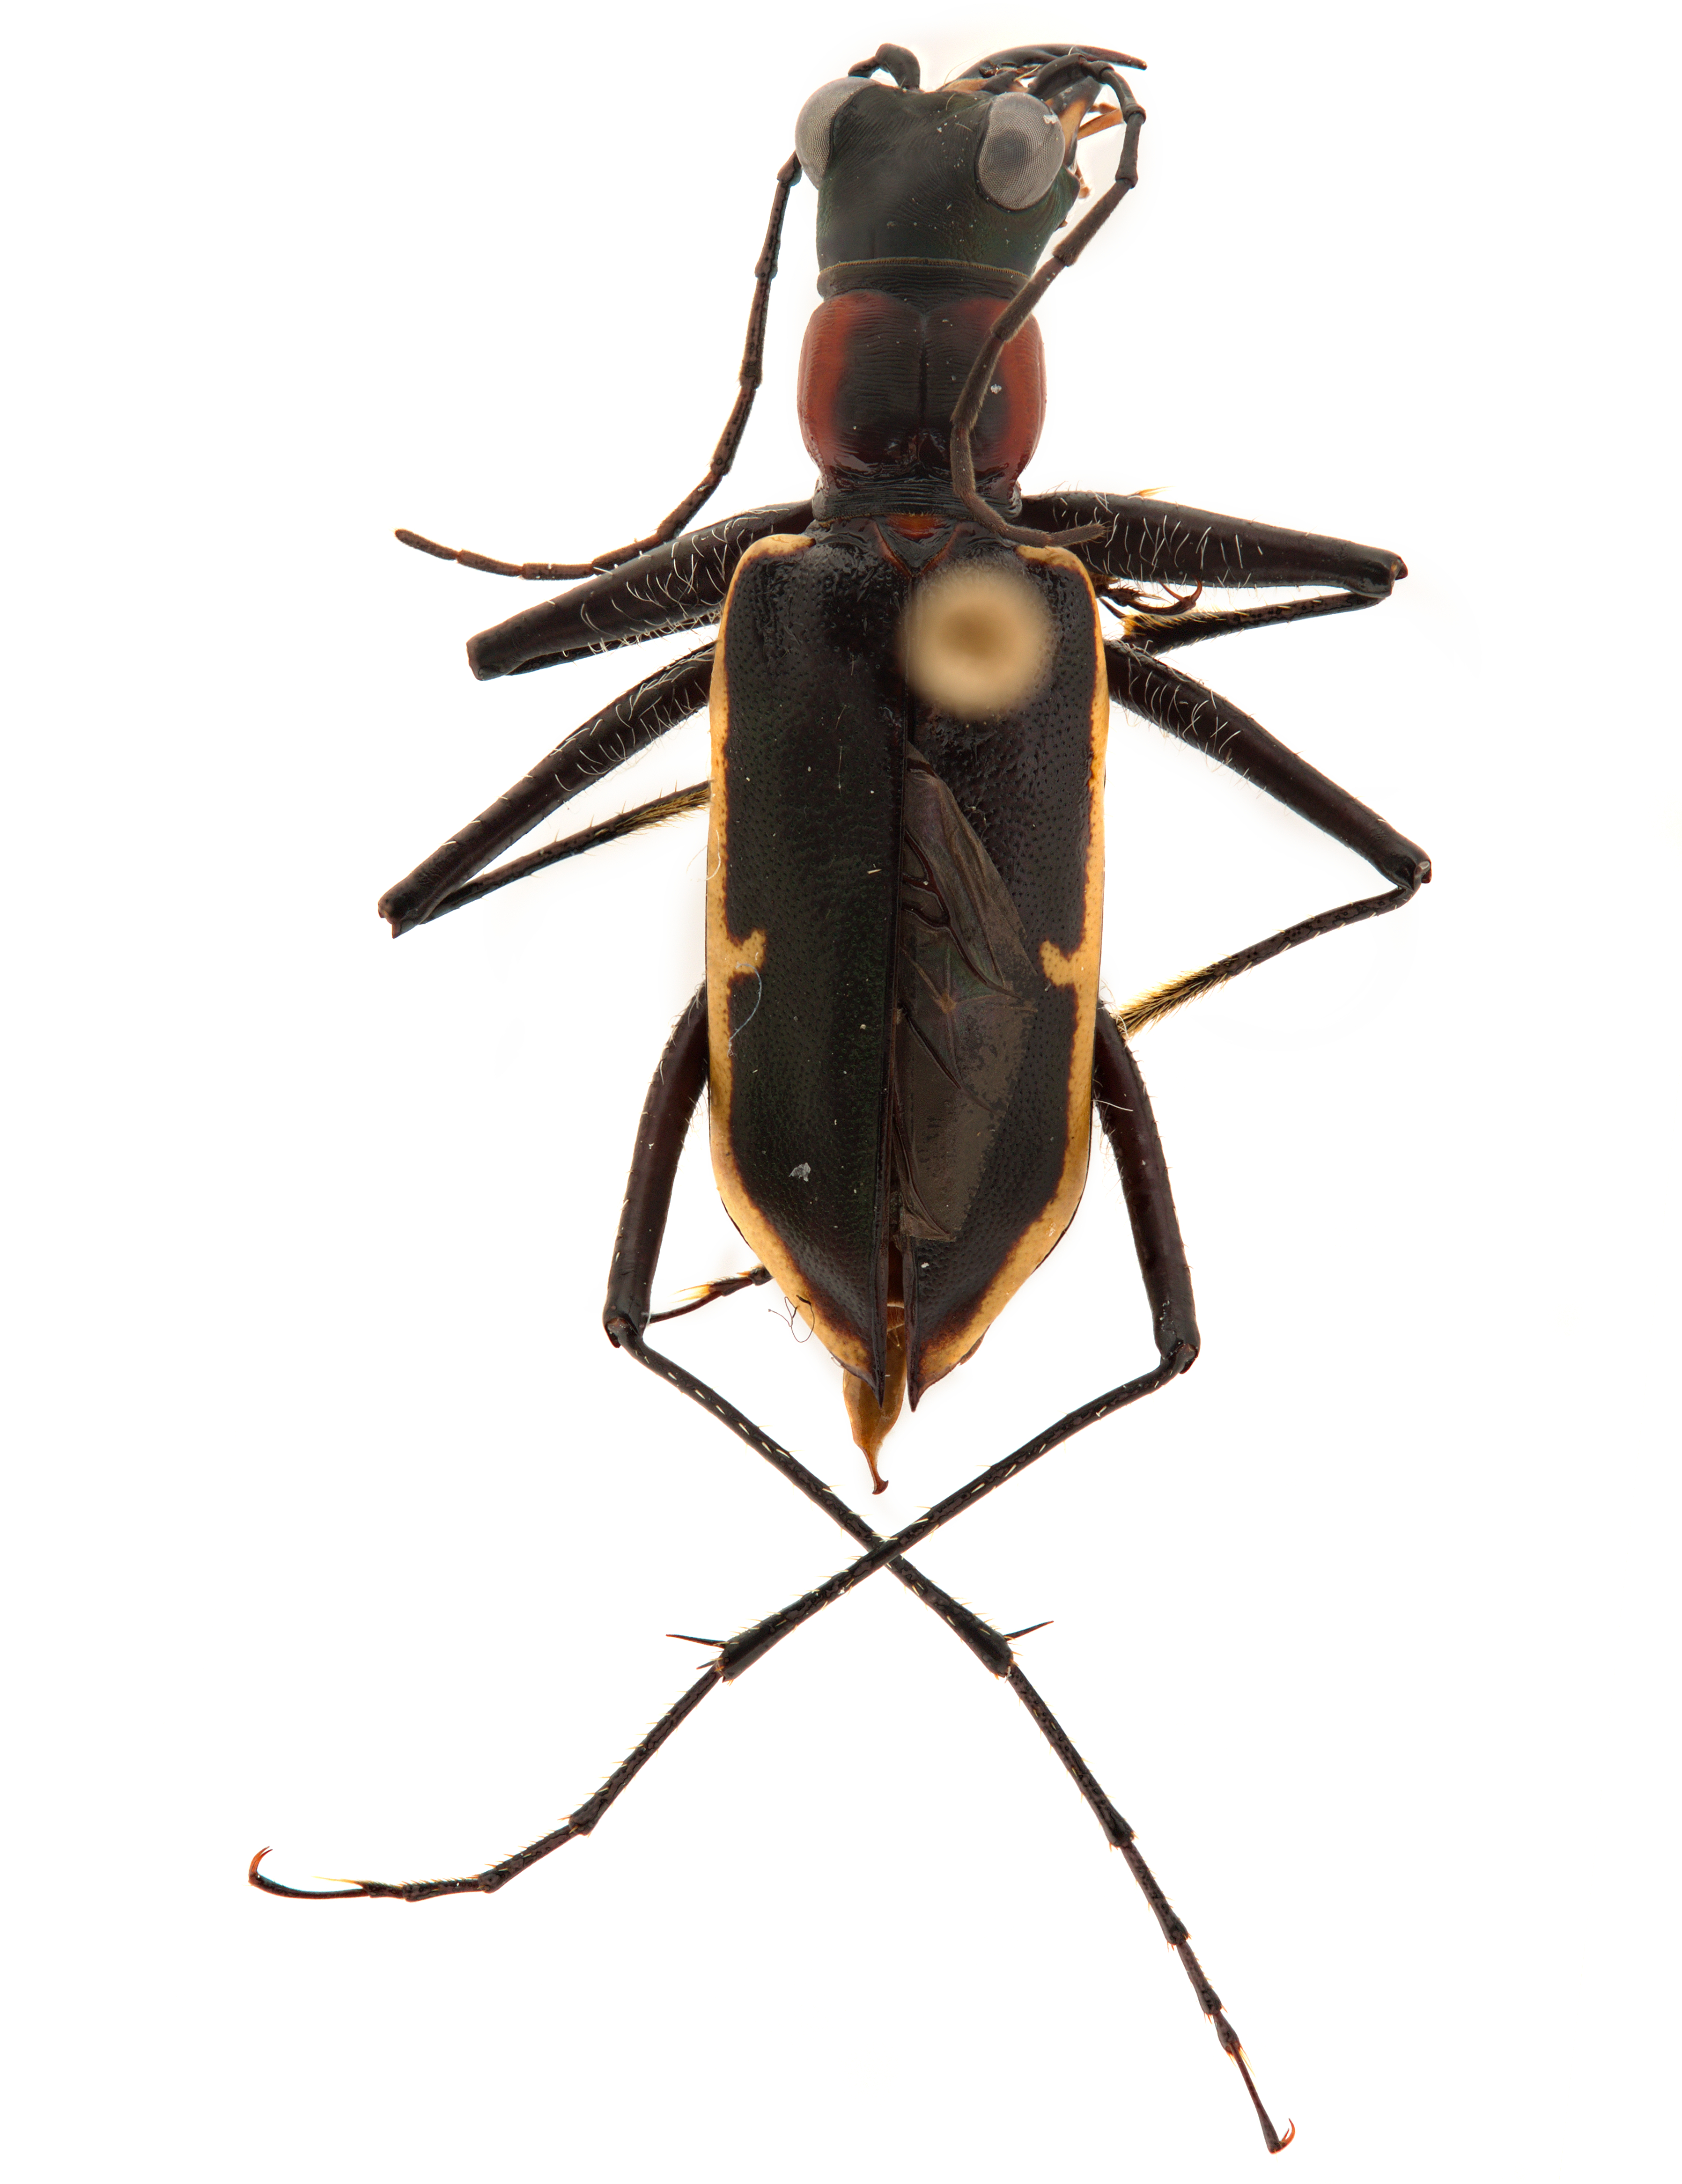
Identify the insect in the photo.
Oxygonia oberthueri
